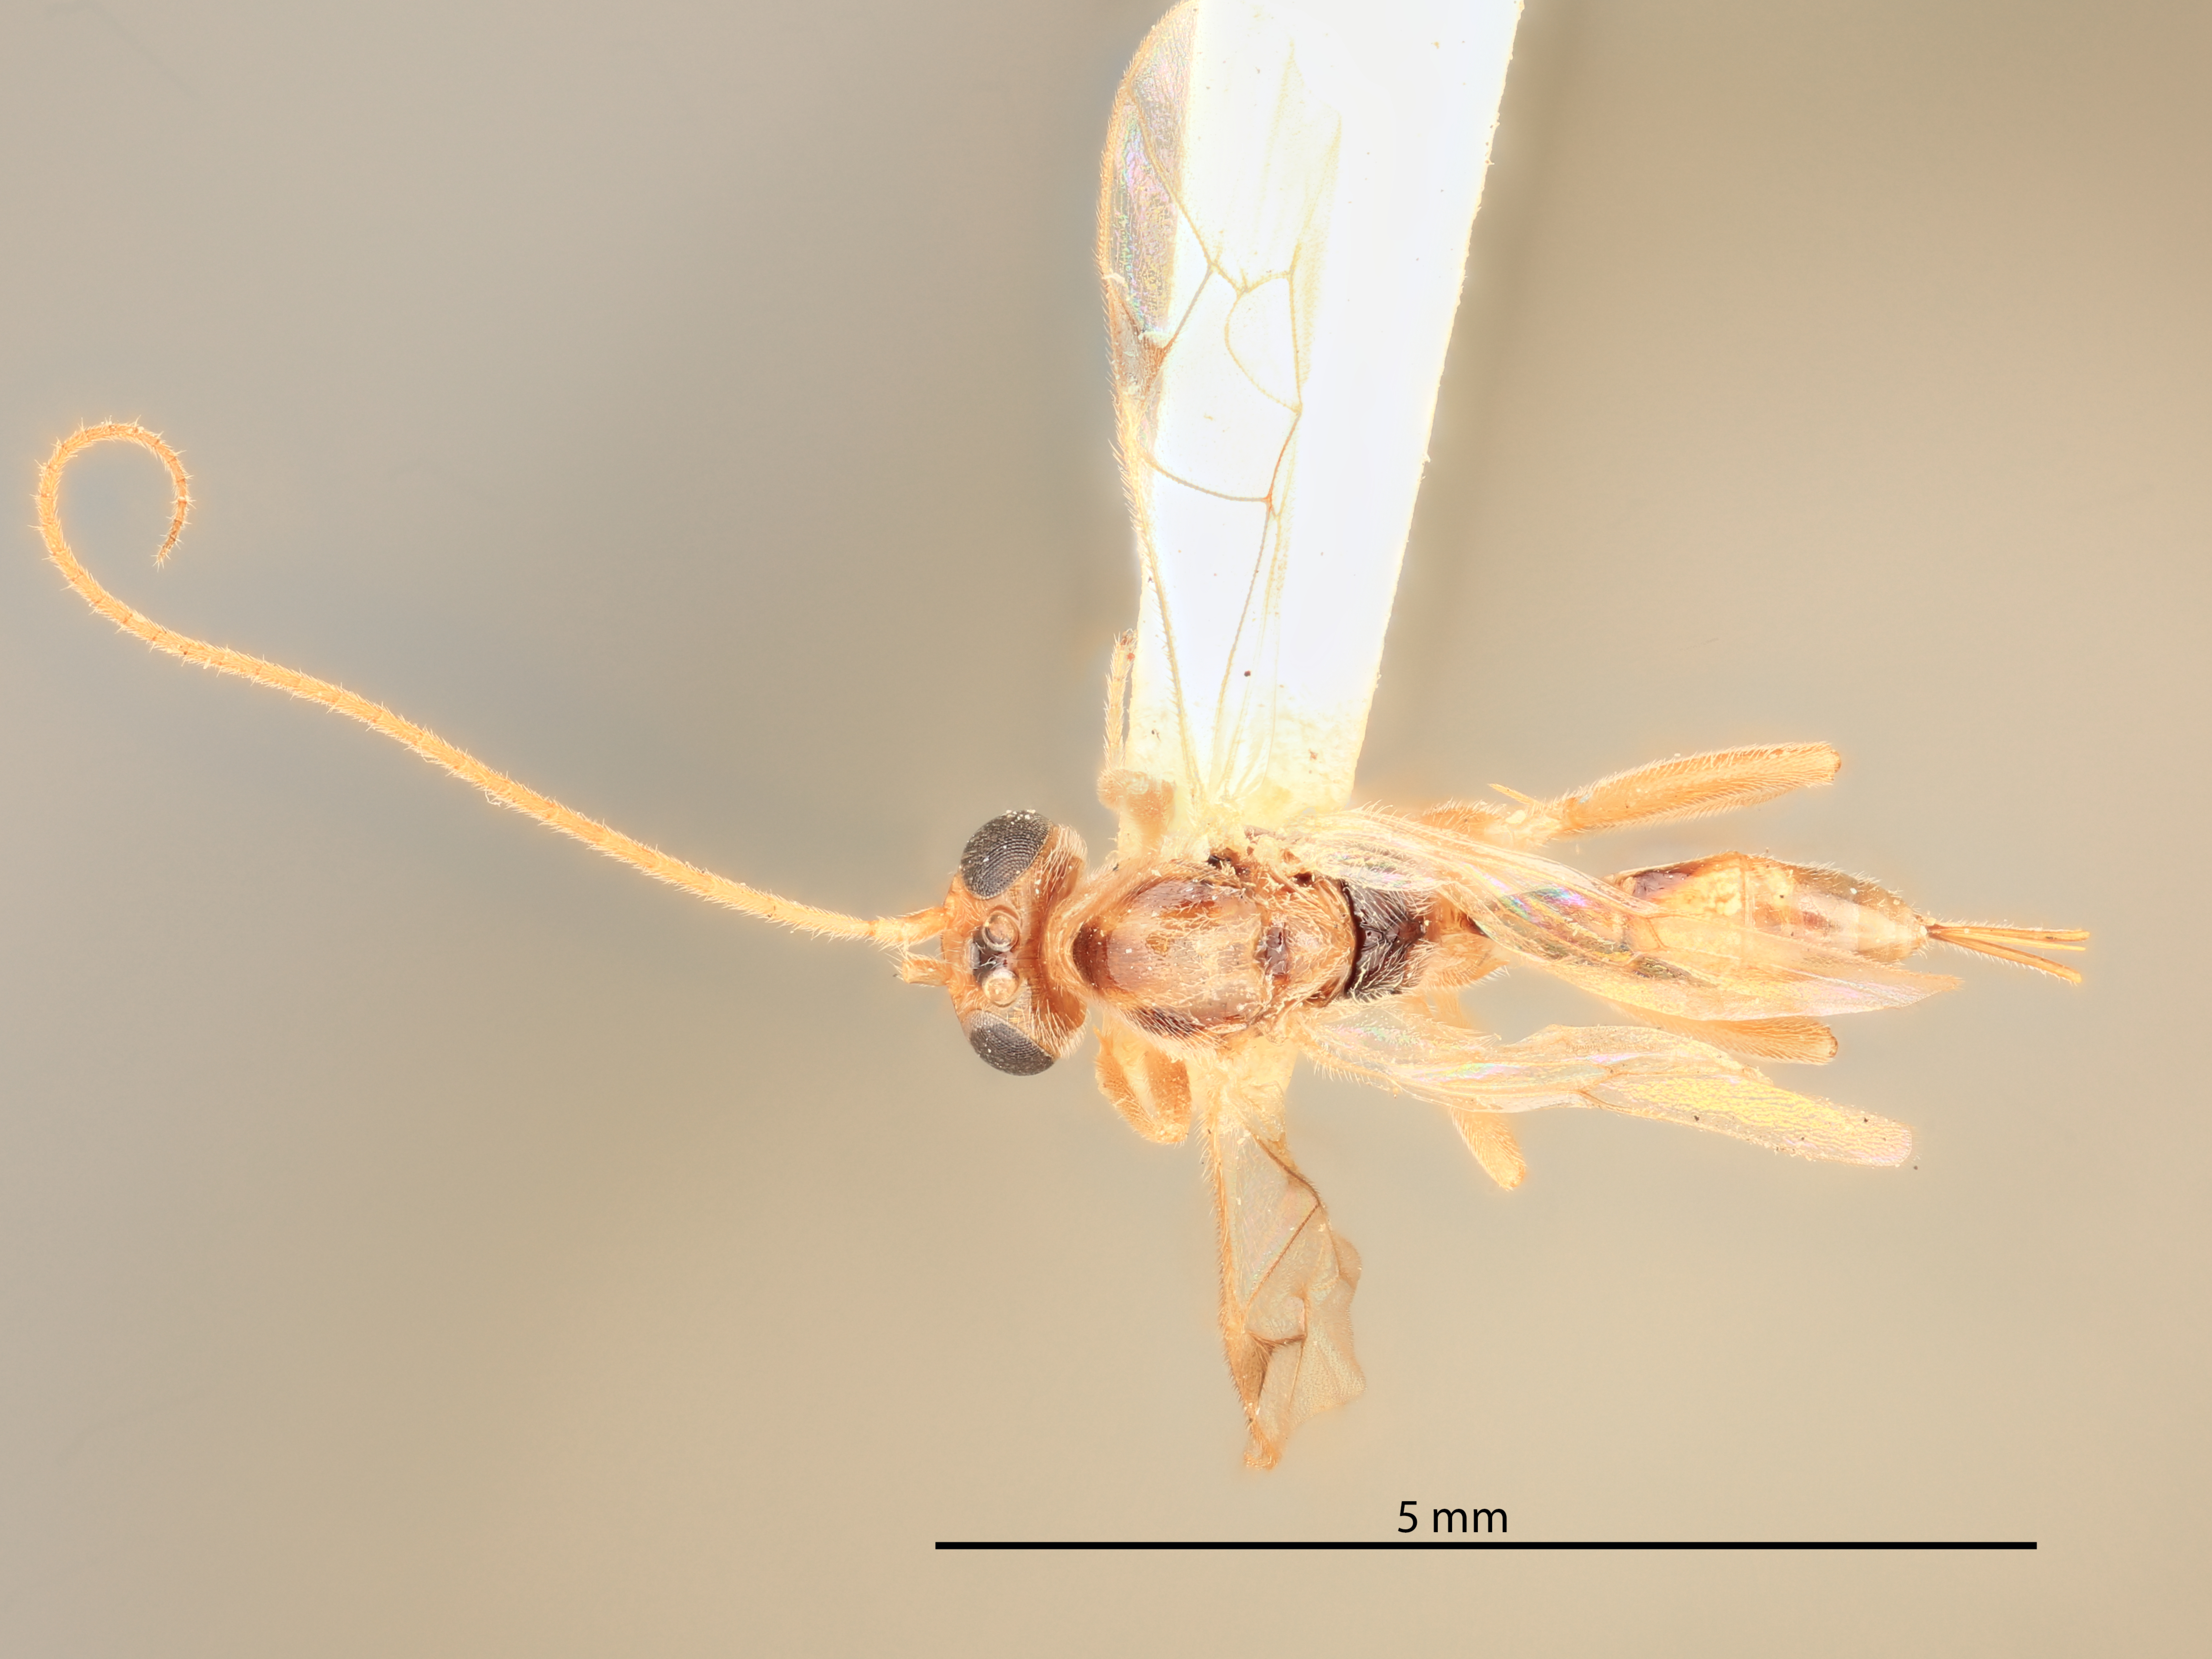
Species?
Zamesochorus orientalis
